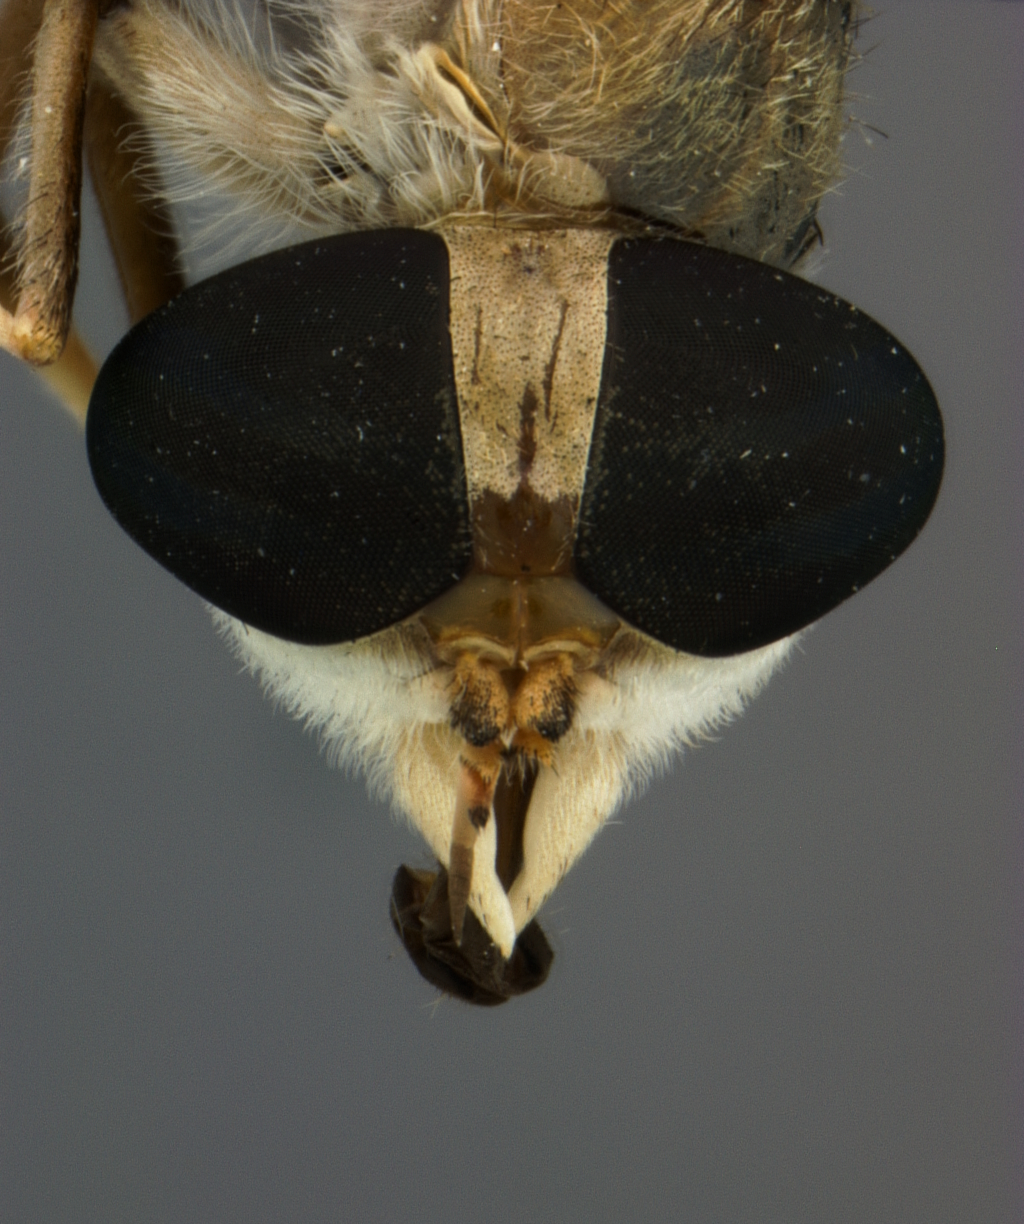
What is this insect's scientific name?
Tabanus hookeri (also Tabanus claripennis)
